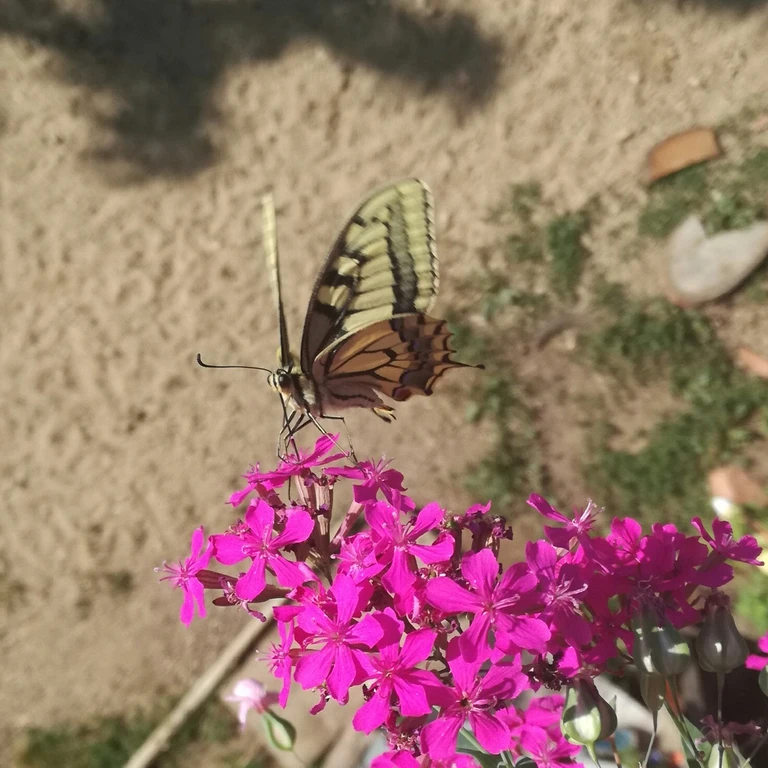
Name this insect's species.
Papilio machaon
